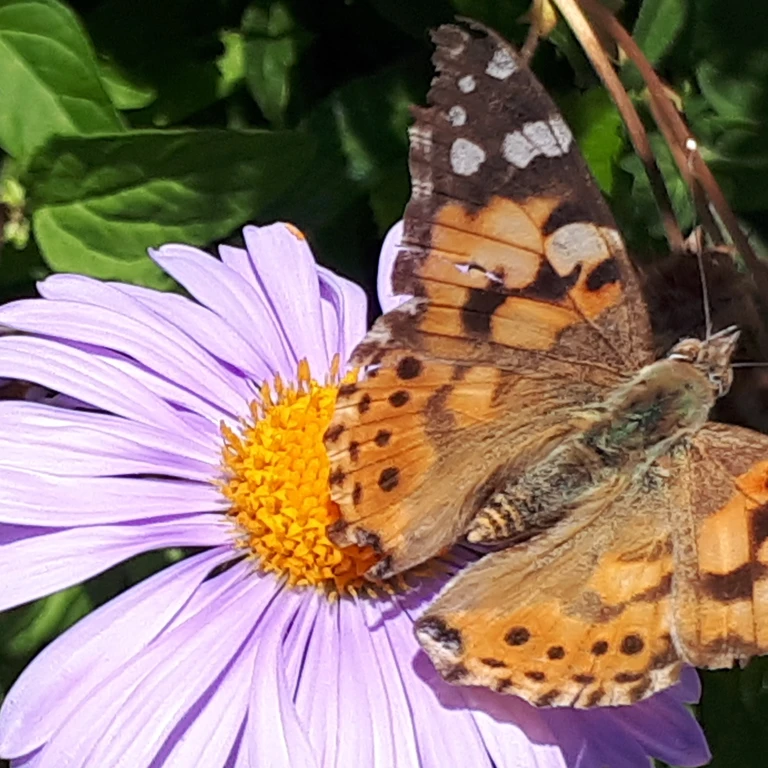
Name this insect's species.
Vanessa cardui
